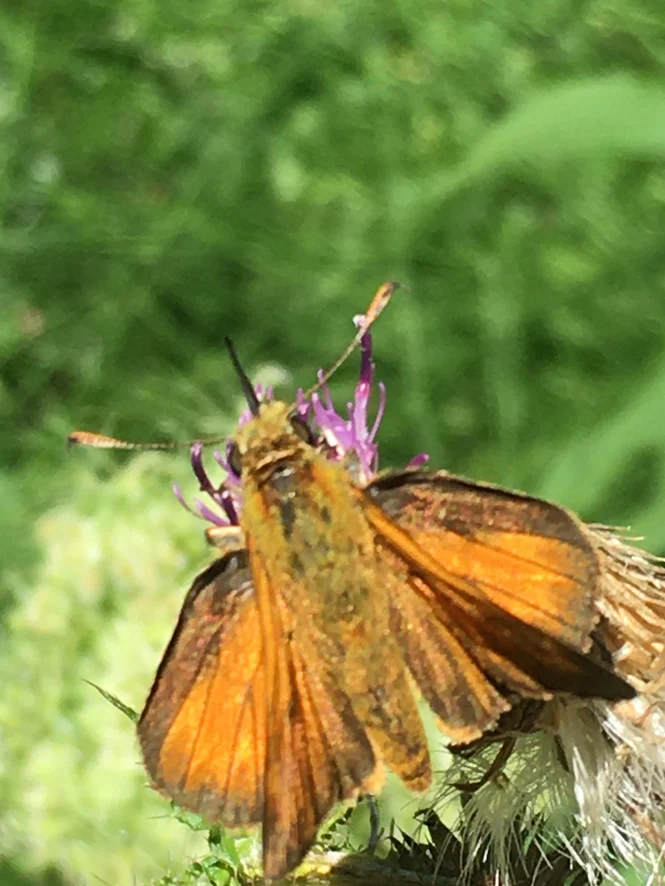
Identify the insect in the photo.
Ochlodes sylvanus (also Ochlodes venata)
